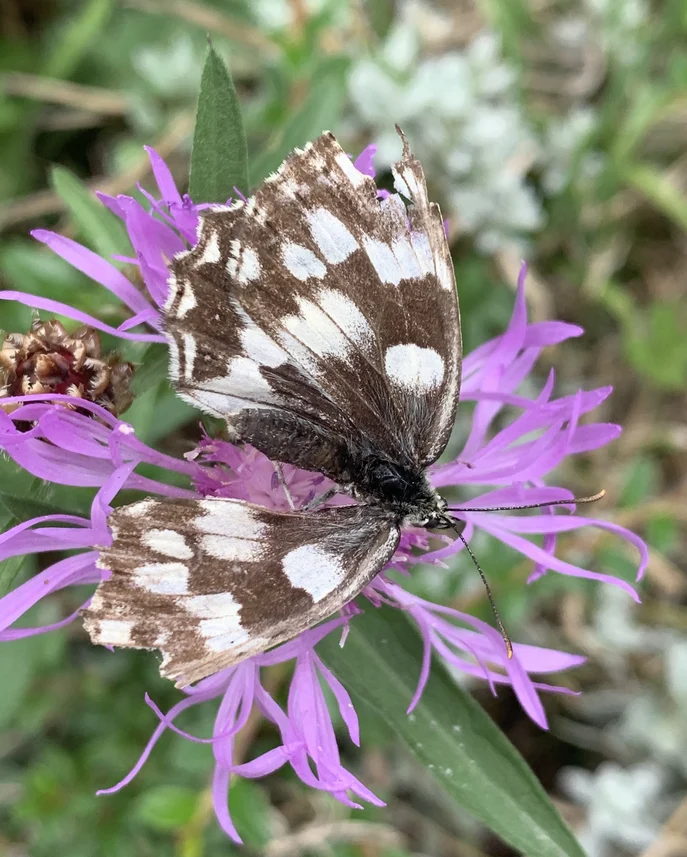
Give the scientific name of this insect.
Melanargia galathea
